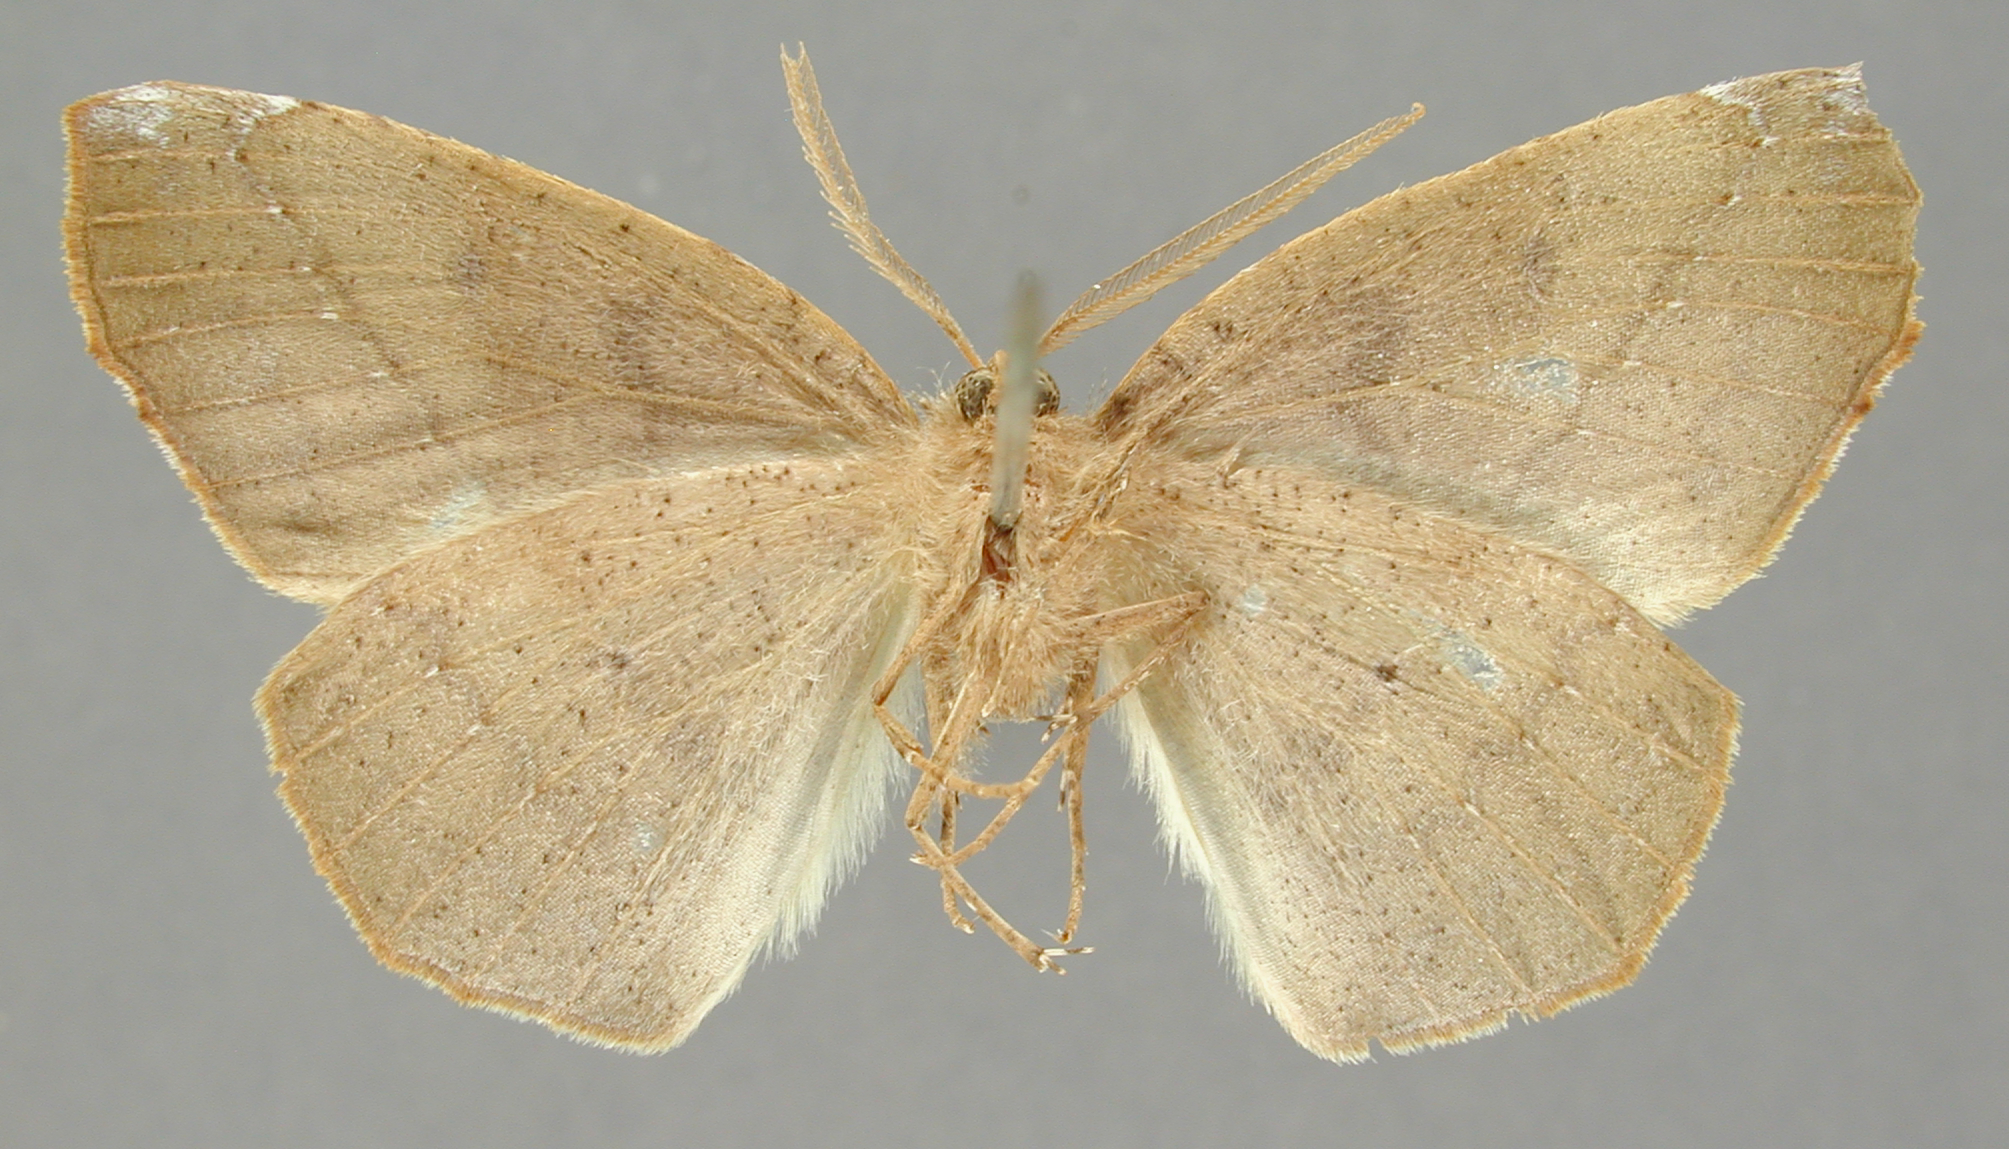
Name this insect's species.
Apicia obtusa
